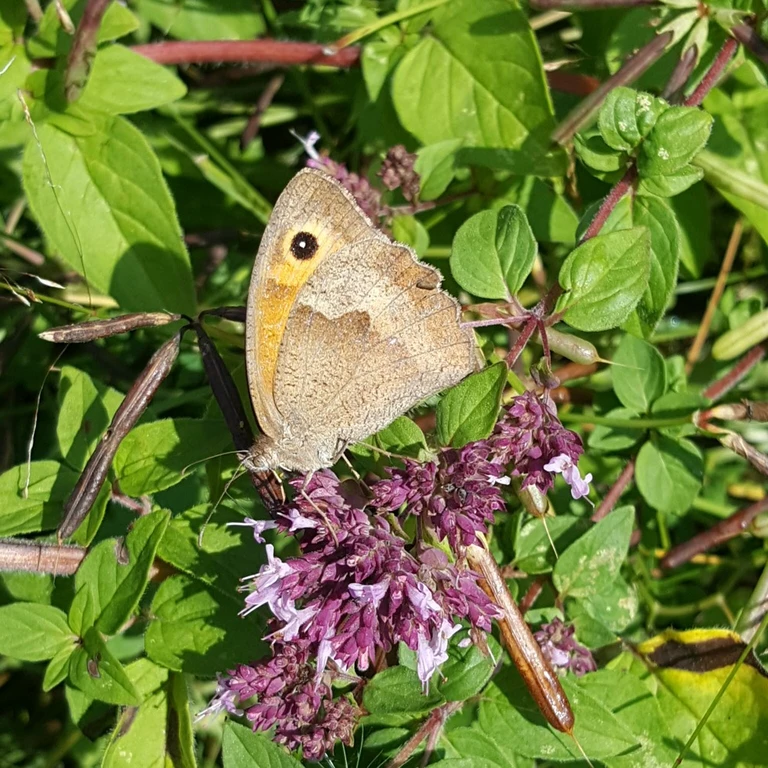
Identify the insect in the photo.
Maniola jurtina
